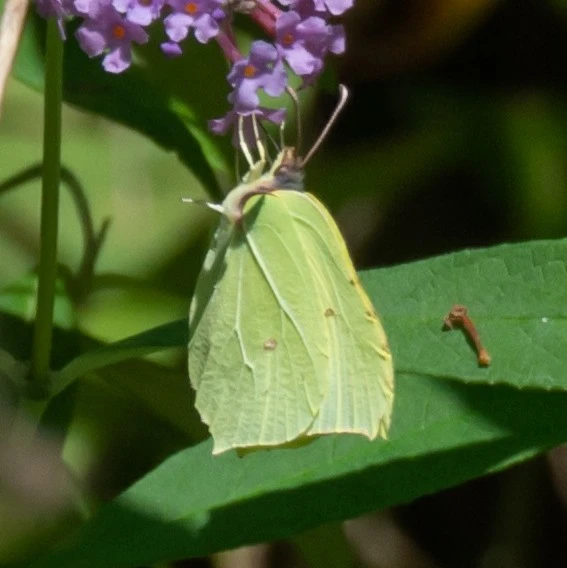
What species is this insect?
Gonepteryx rhamni
